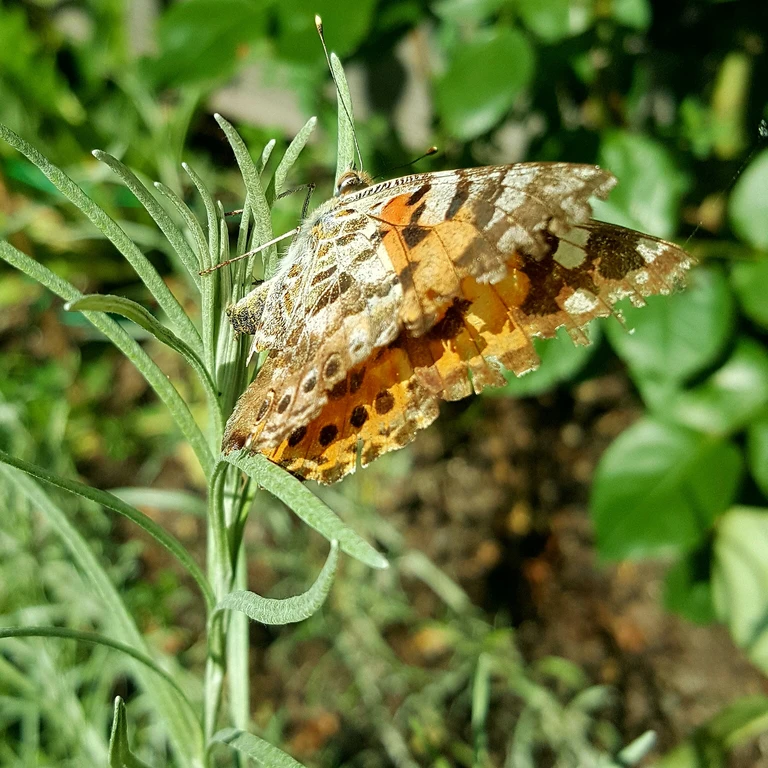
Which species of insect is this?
Vanessa cardui
